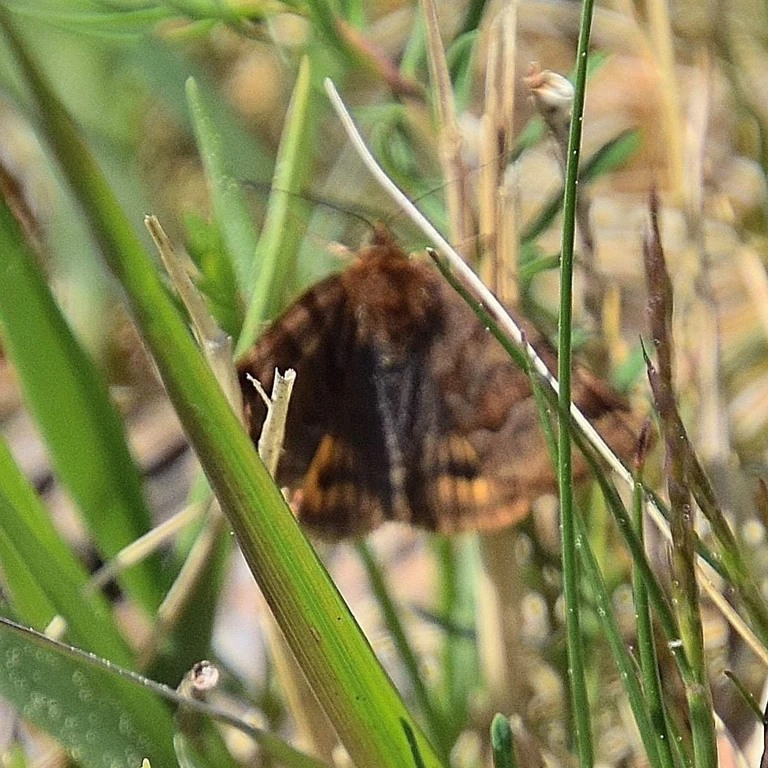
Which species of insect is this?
Euclidia glyphica
